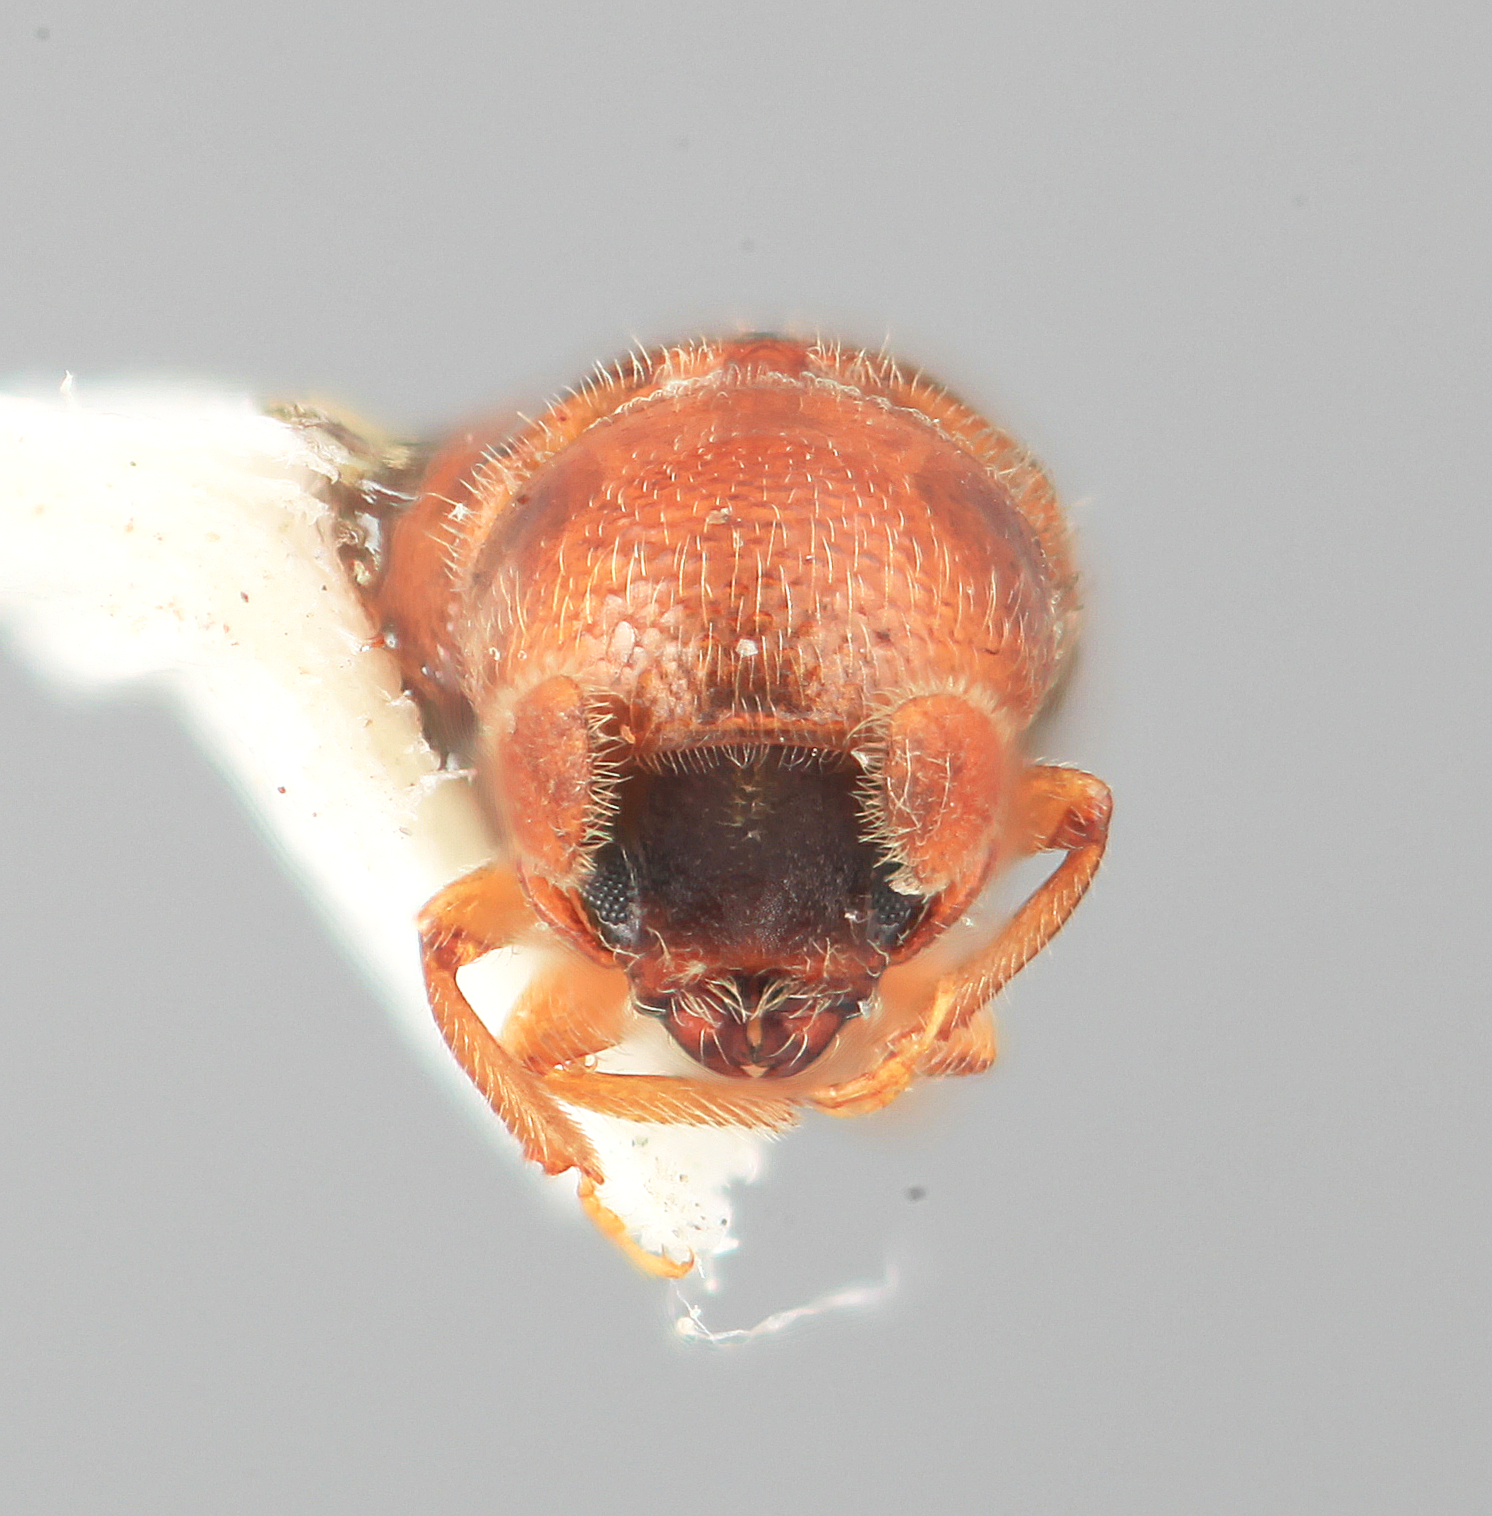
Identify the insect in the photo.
Corthyloxiphus simplicus
